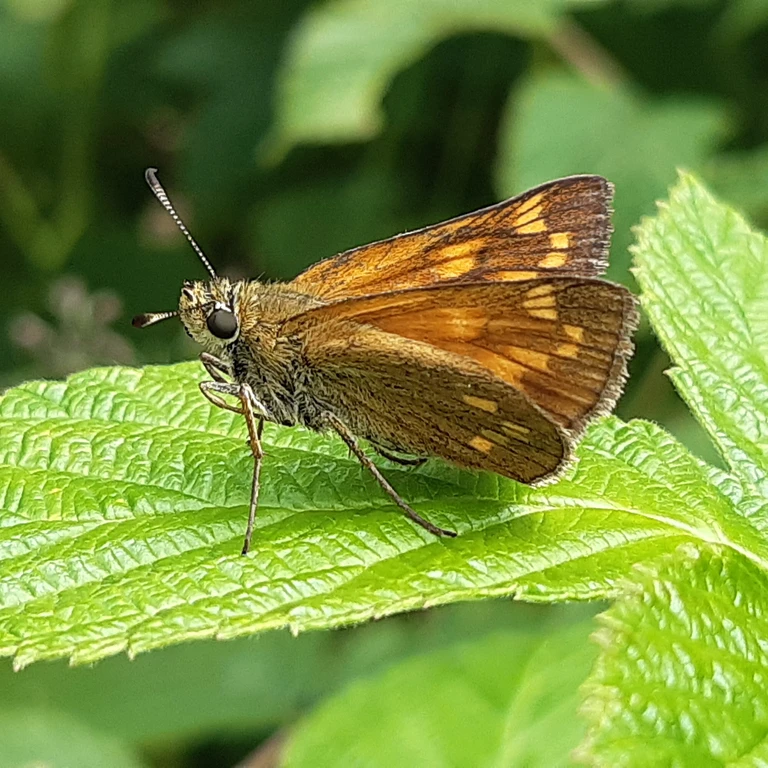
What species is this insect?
Ochlodes sylvanus (also Ochlodes venata)
